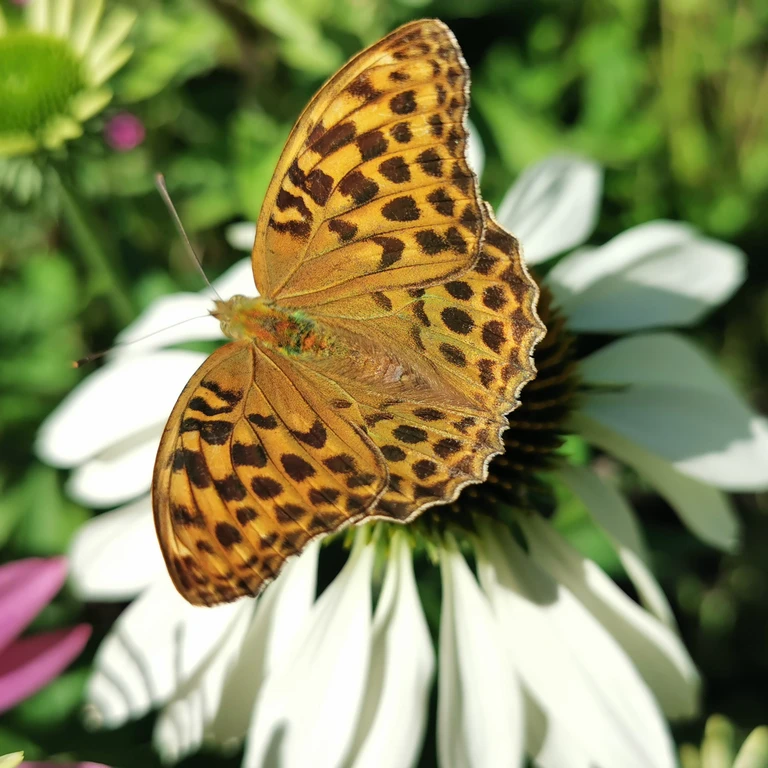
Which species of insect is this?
Argynnis paphia
